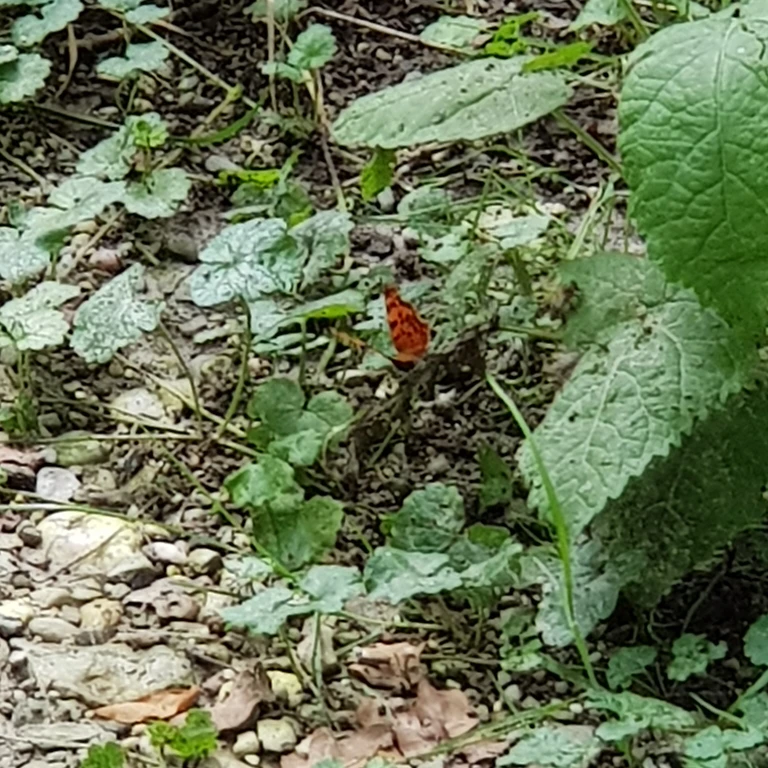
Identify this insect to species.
Polygonia c-album
